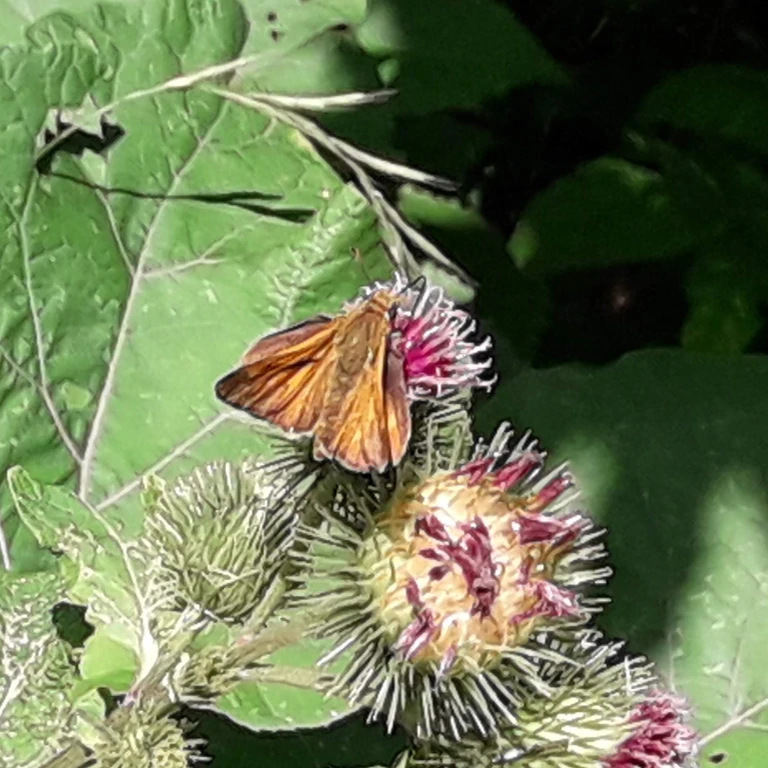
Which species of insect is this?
Ochlodes sylvanus (also Ochlodes venata)
